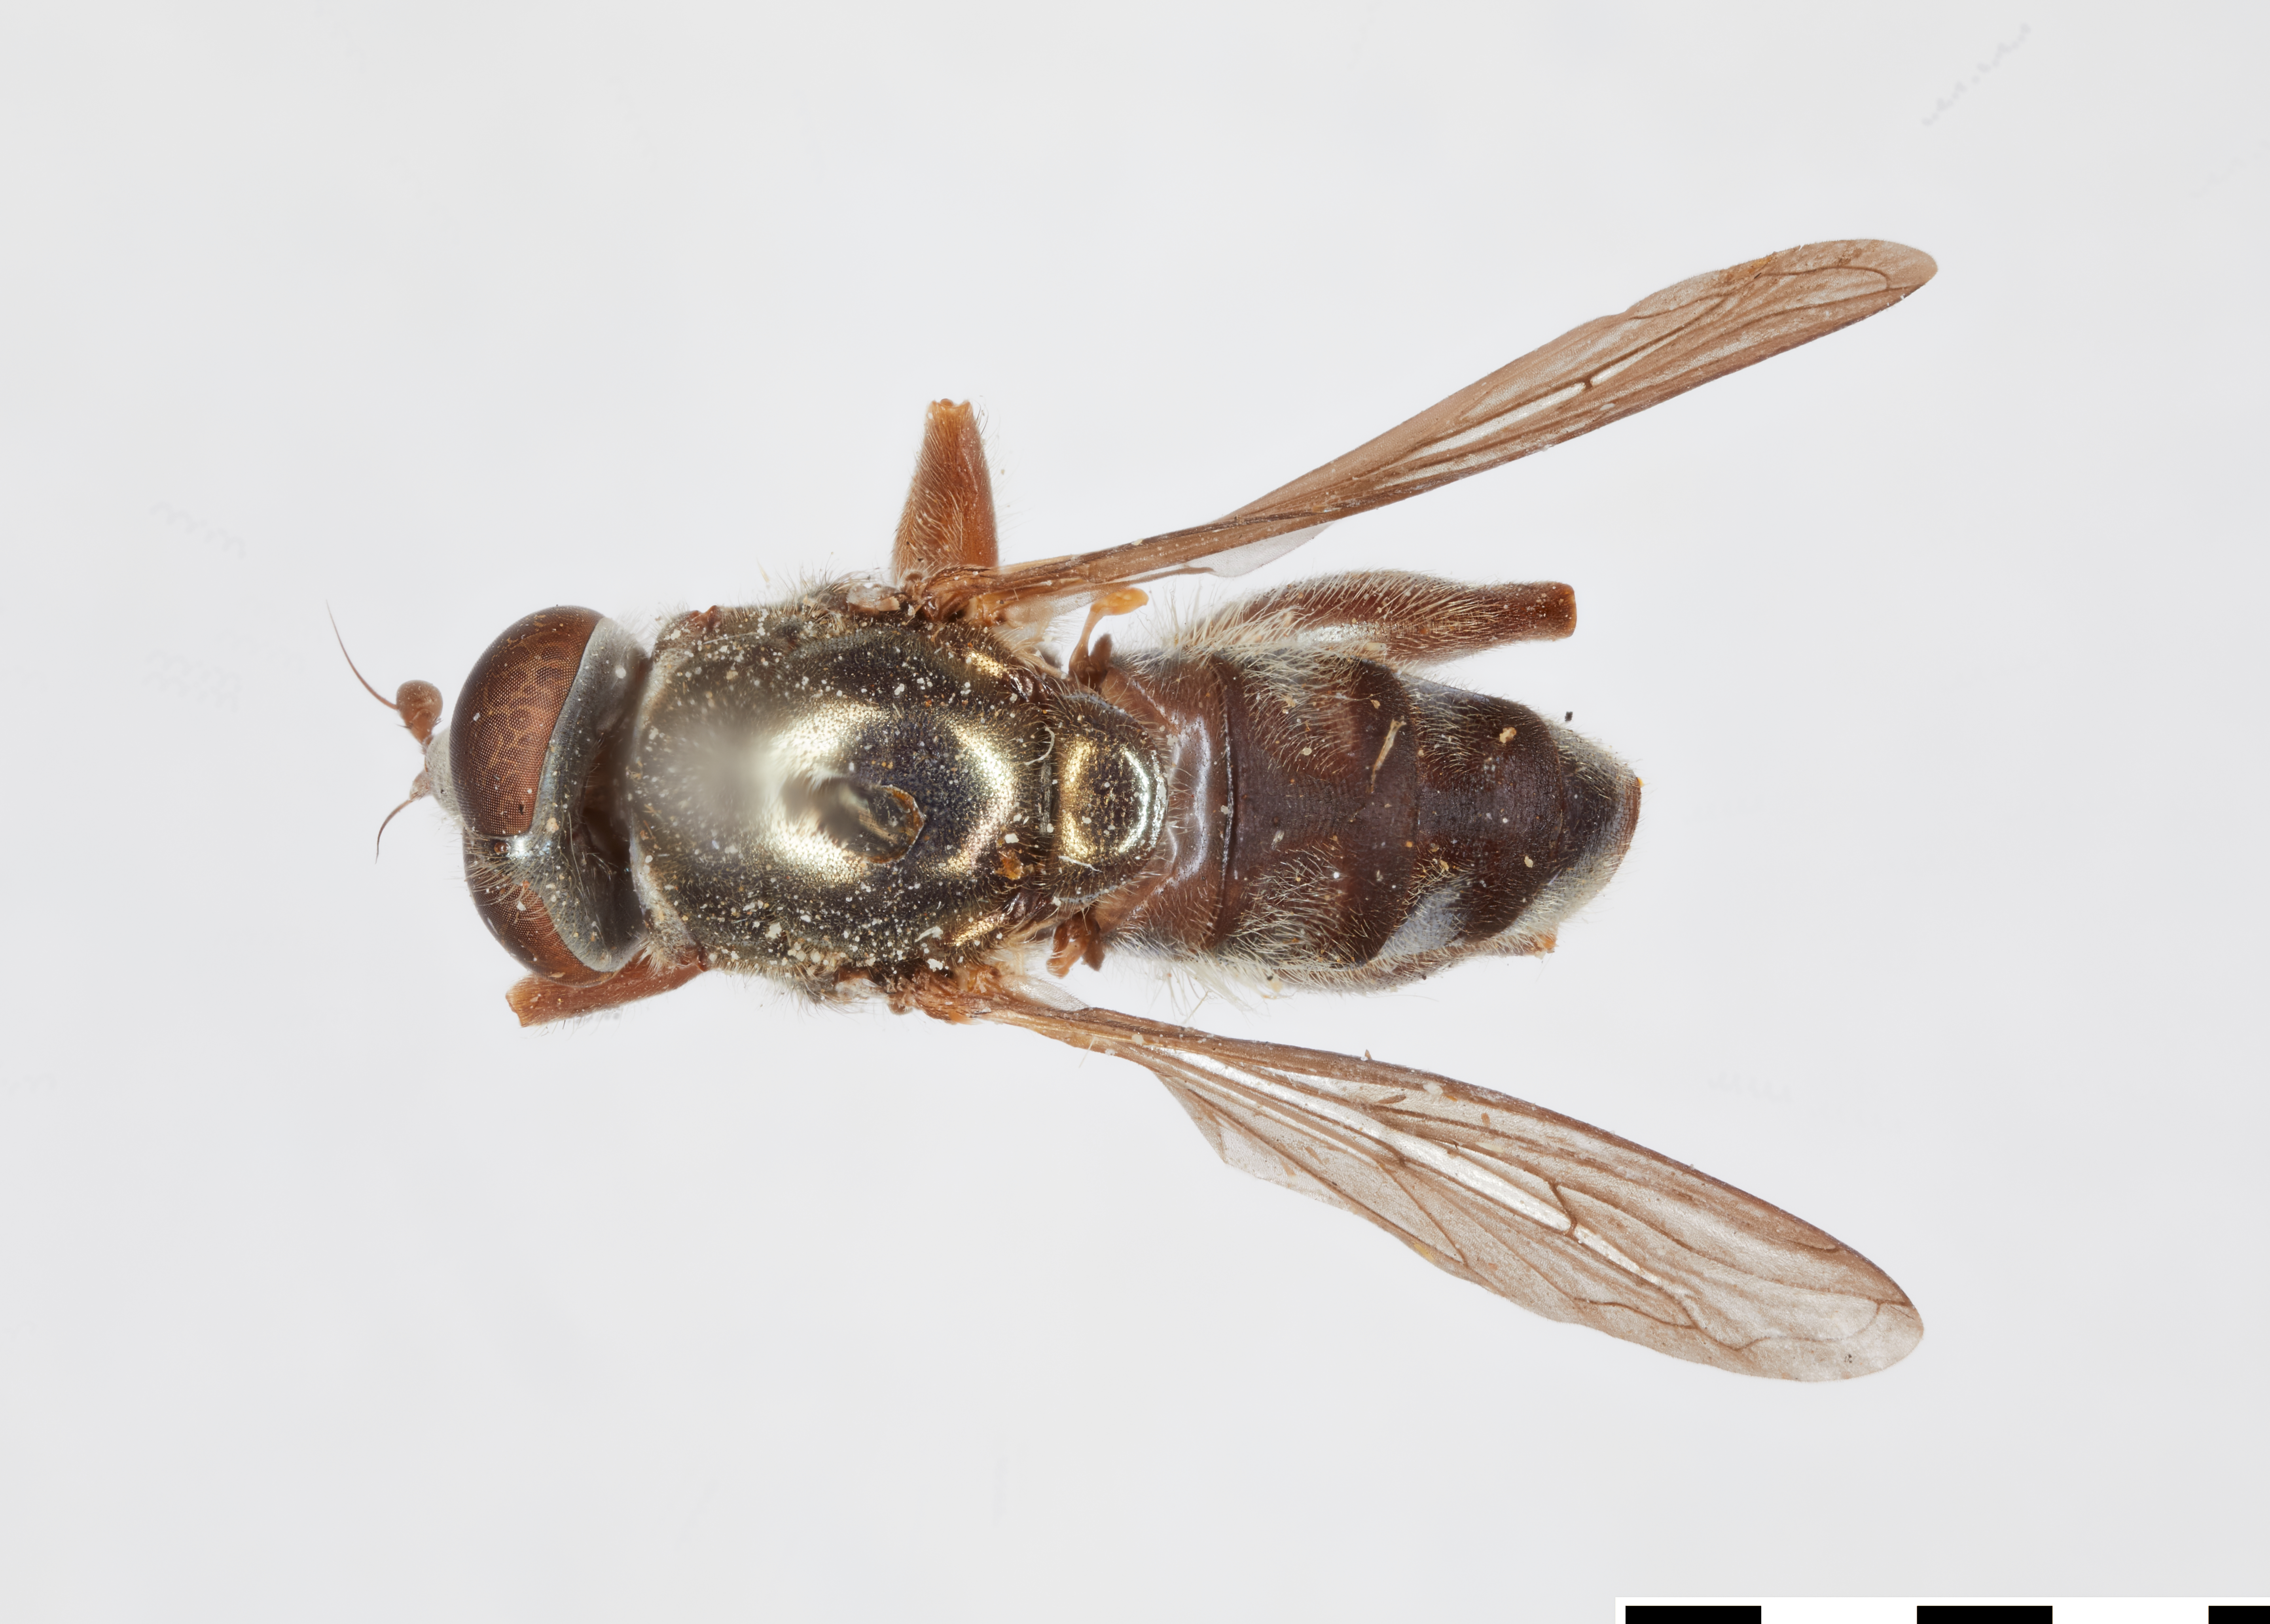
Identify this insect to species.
Xylotomima dubia
